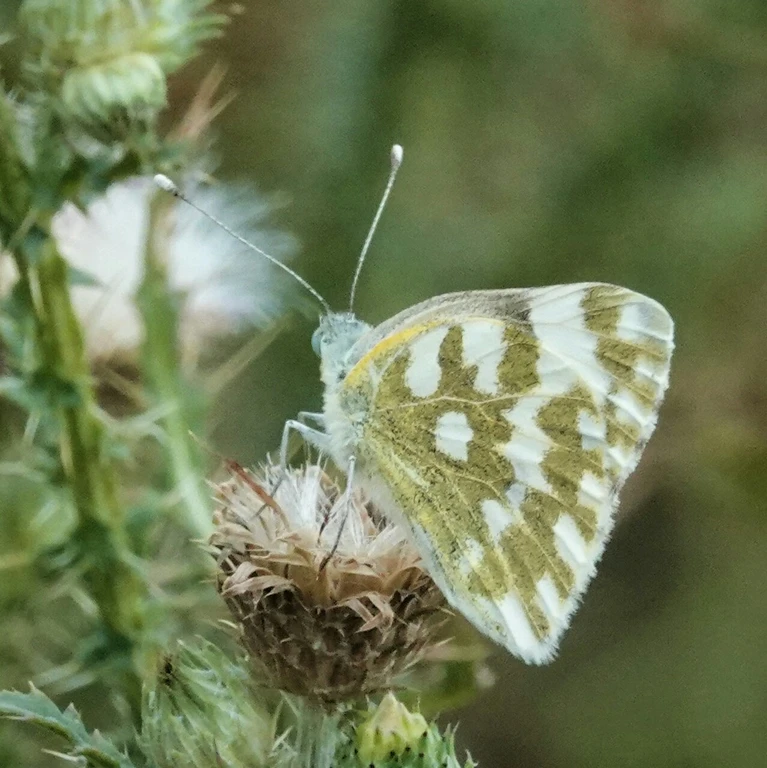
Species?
Pontia edusa
